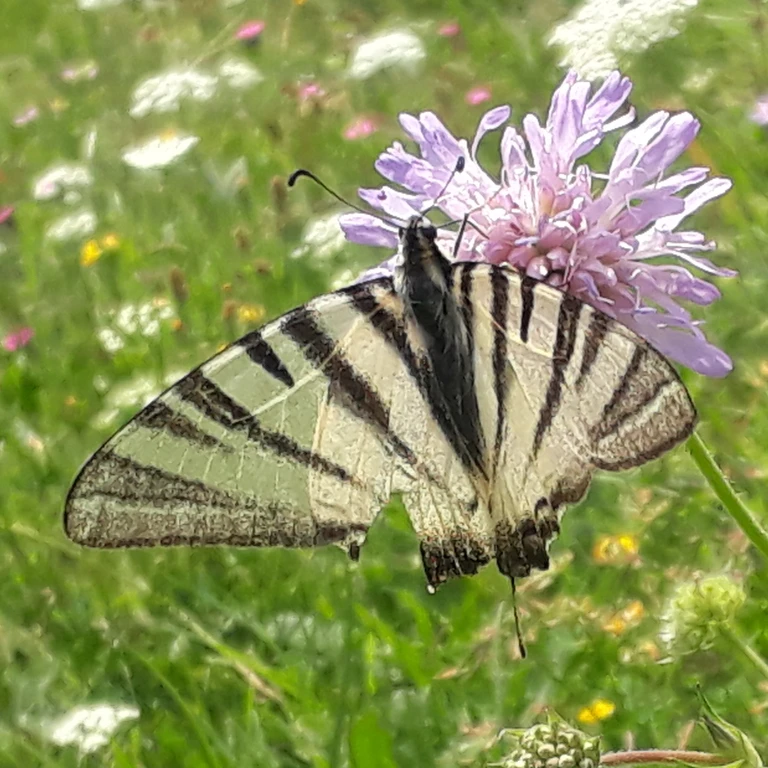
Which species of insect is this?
Iphiclides podalirius
